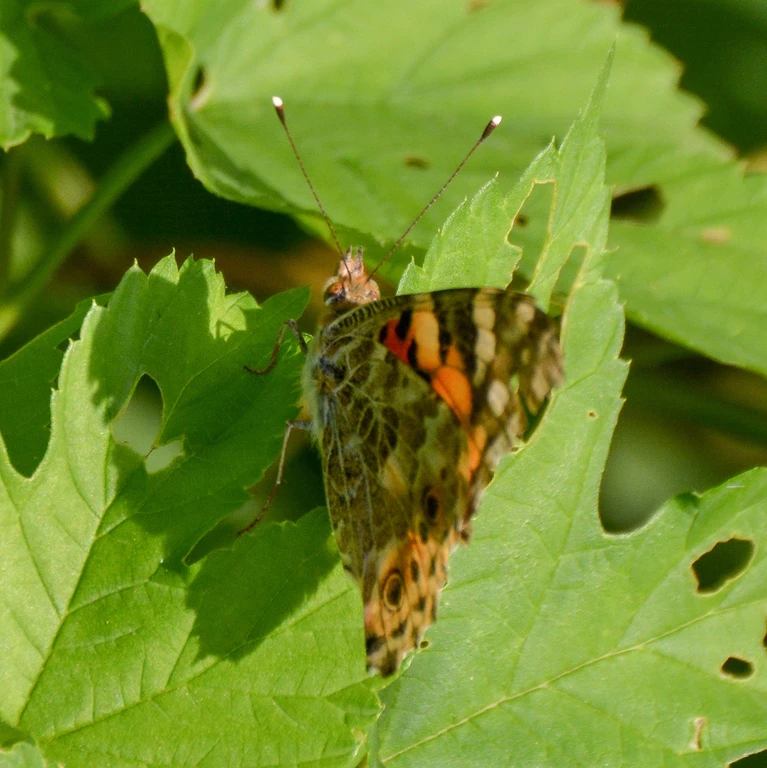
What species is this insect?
Vanessa cardui
